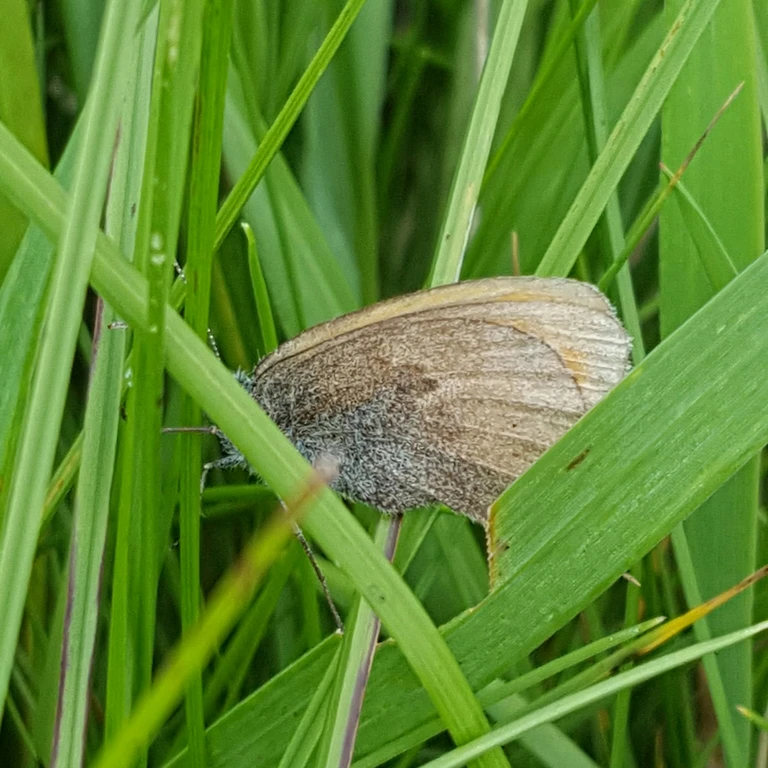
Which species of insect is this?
Coenonympha pamphilus
